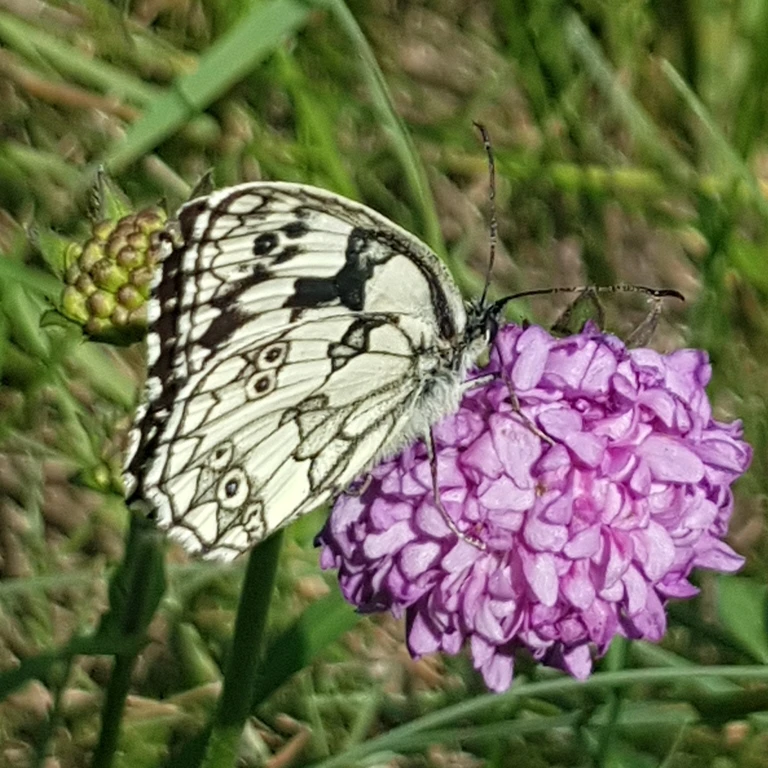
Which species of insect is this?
Melanargia galathea
